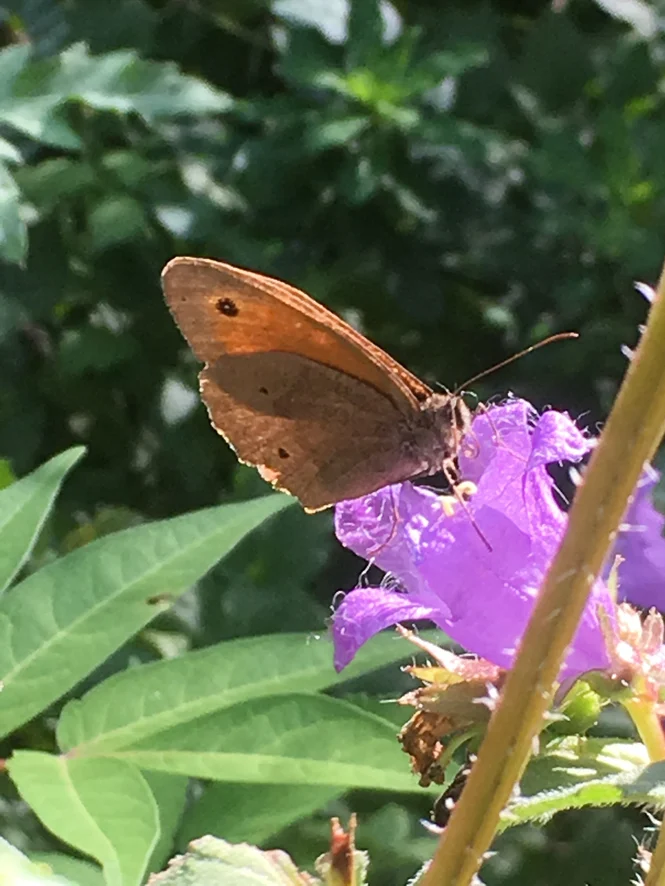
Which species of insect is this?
Maniola jurtina
